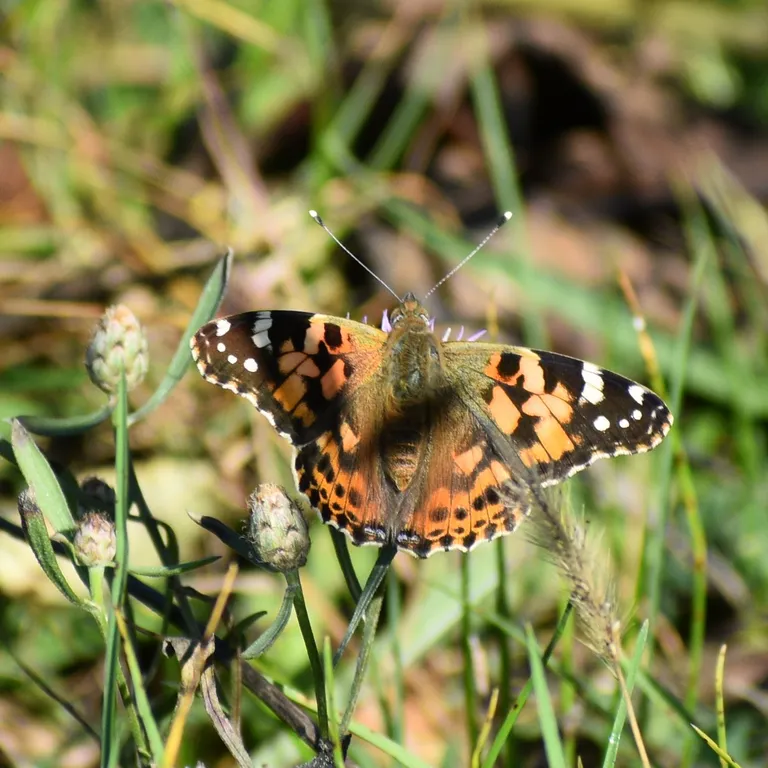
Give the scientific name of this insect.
Vanessa cardui
